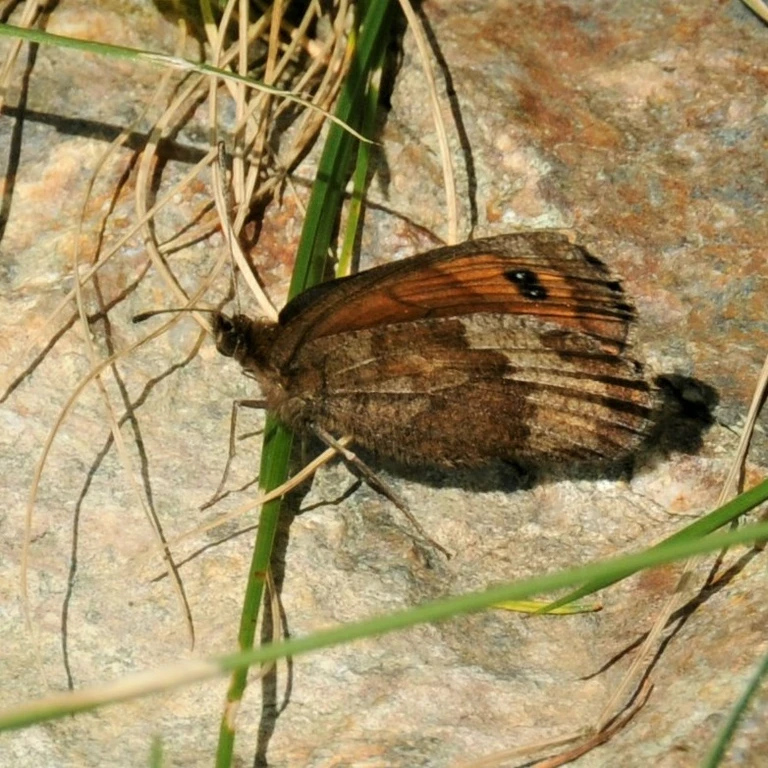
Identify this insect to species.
Erebia pronoe
